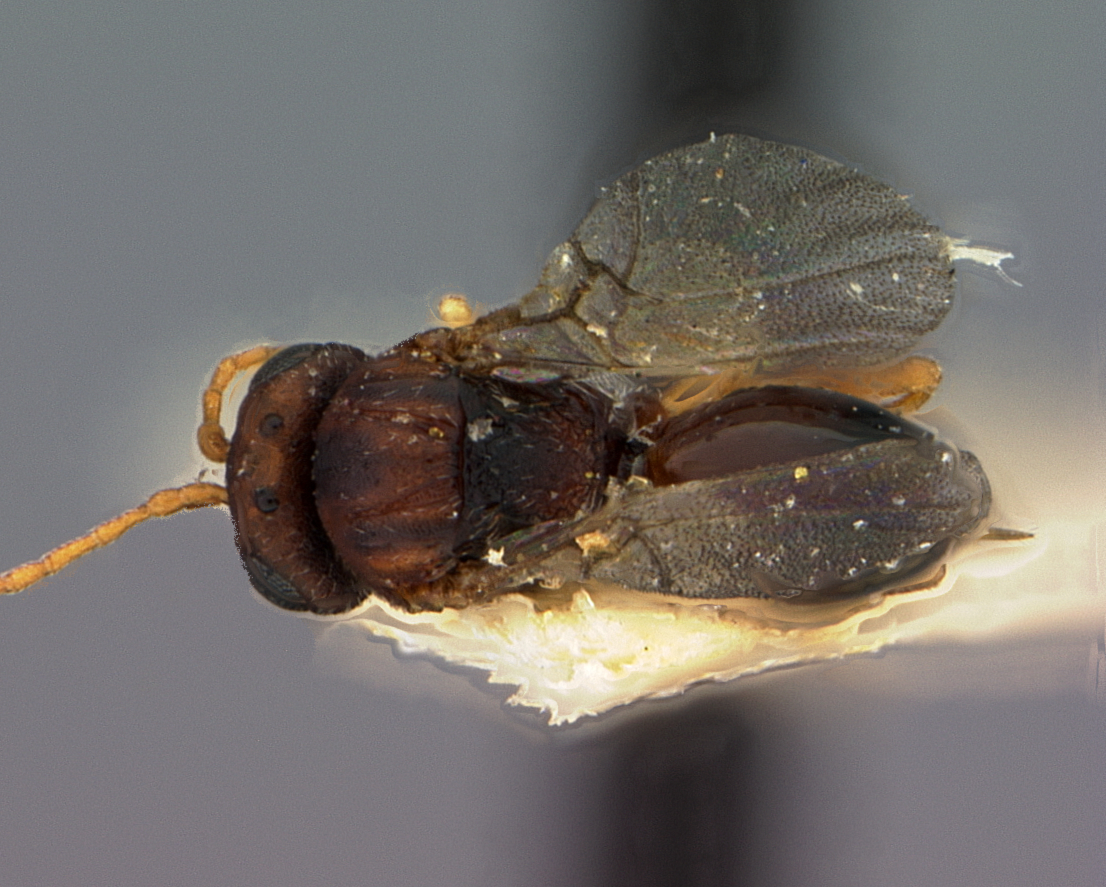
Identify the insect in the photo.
Heteroecus crescentus
